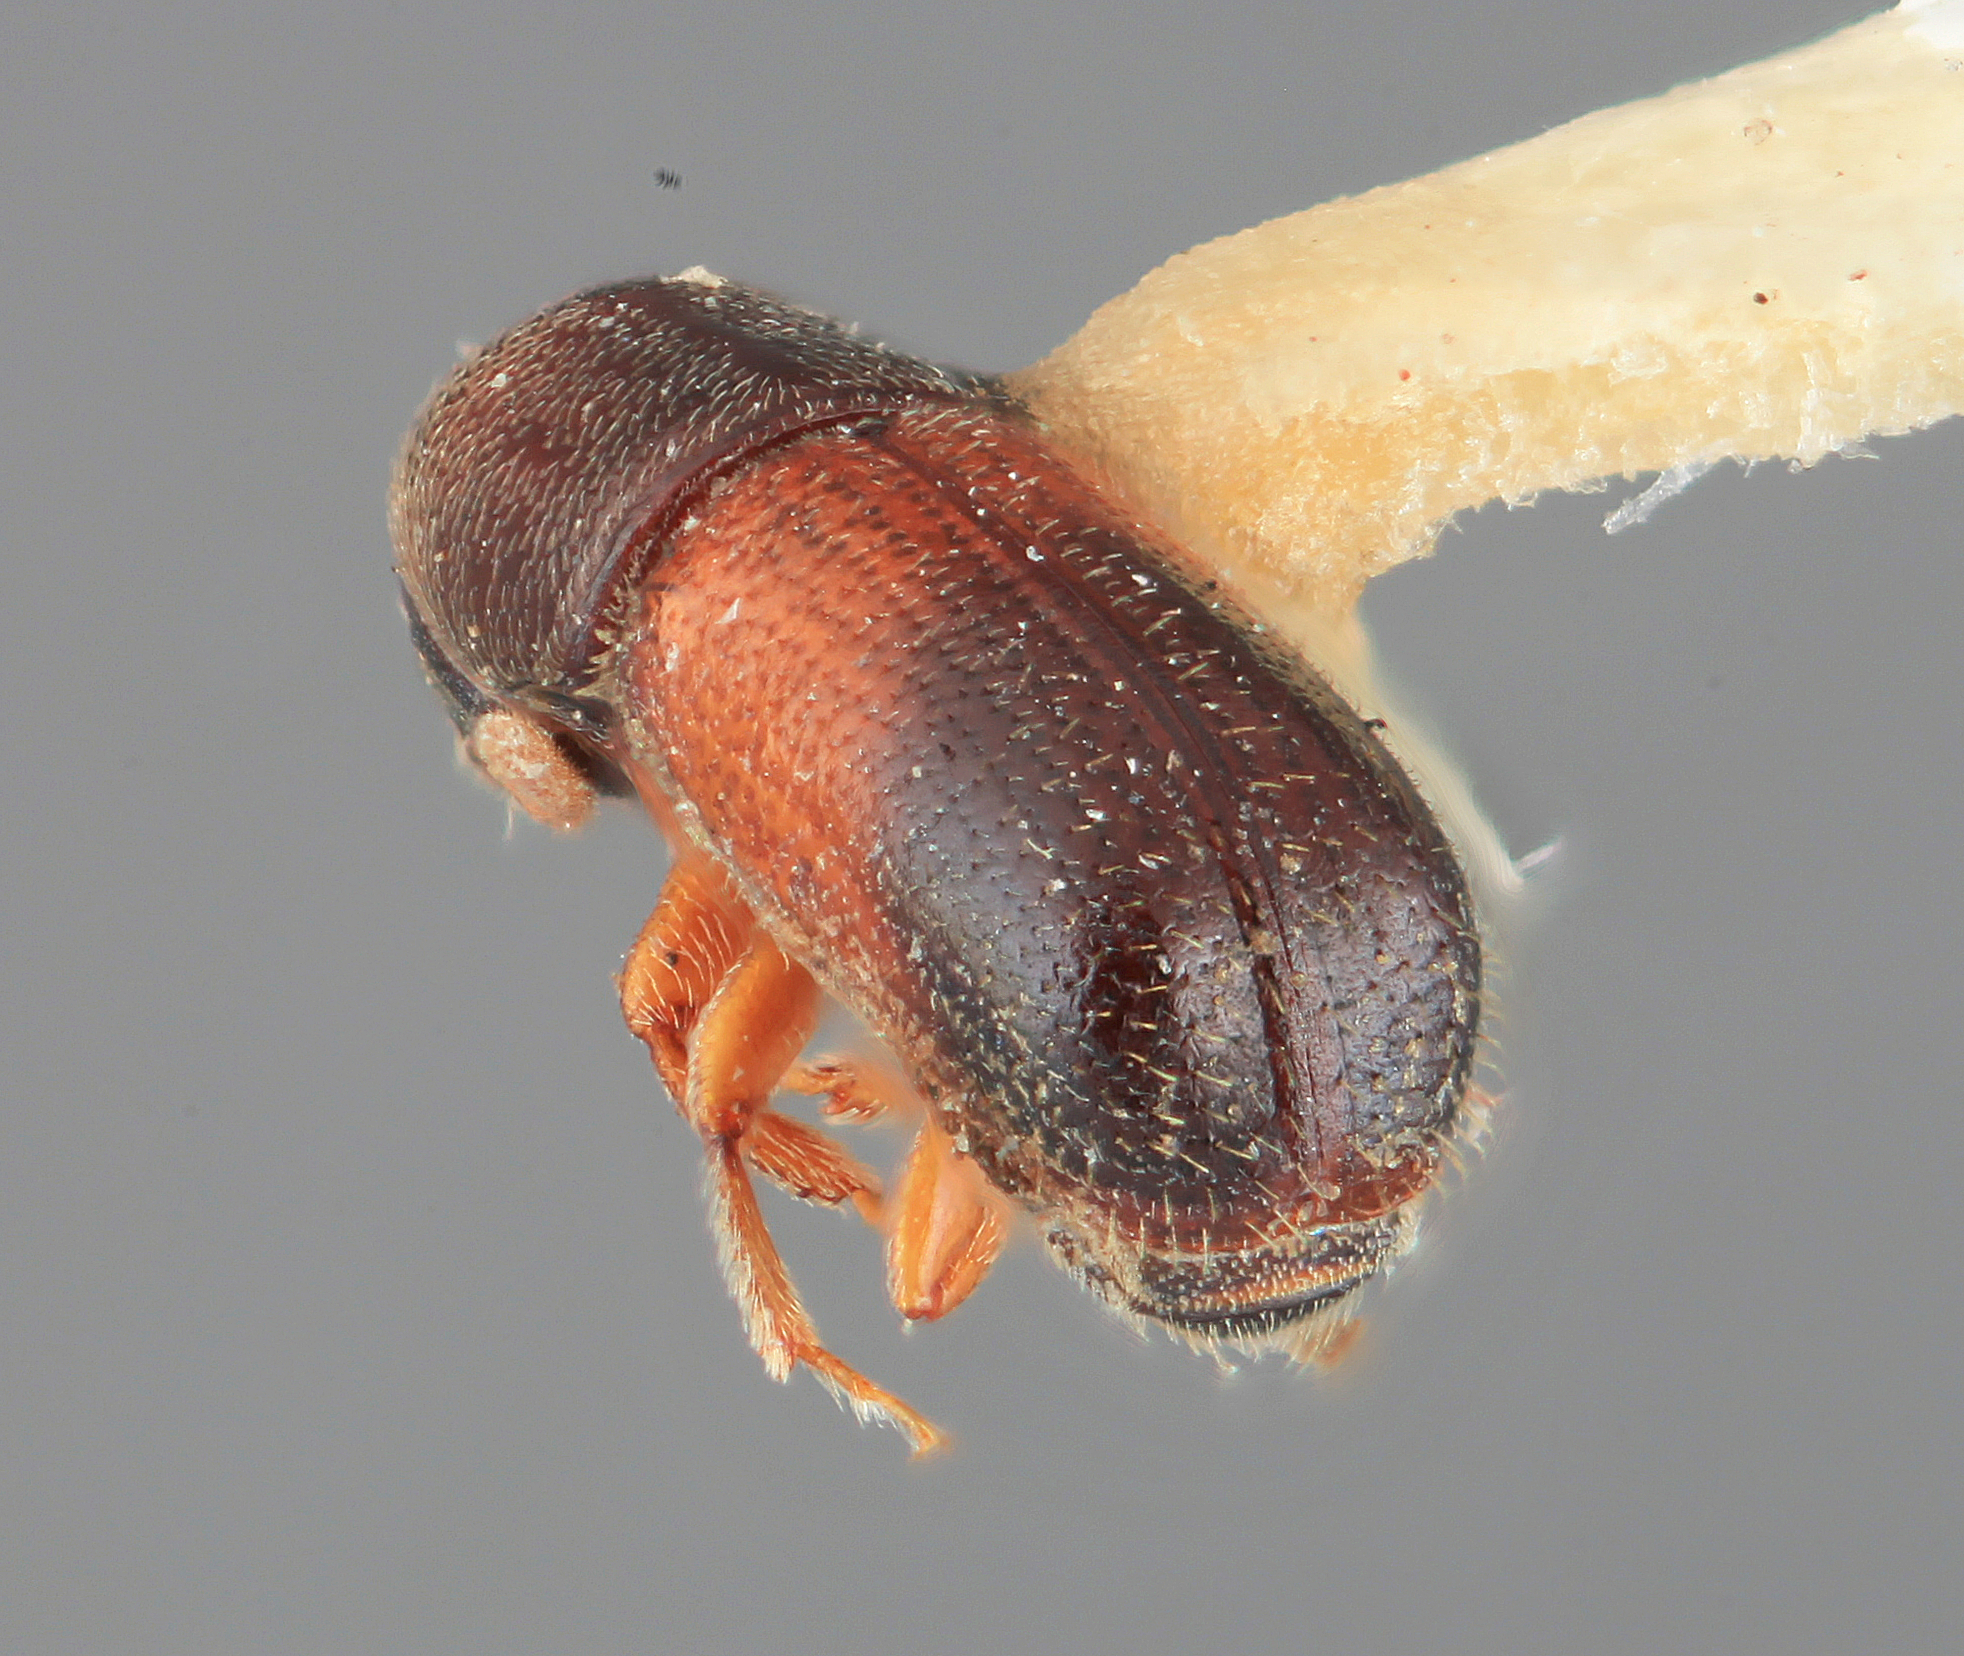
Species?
Araptus delicatus
